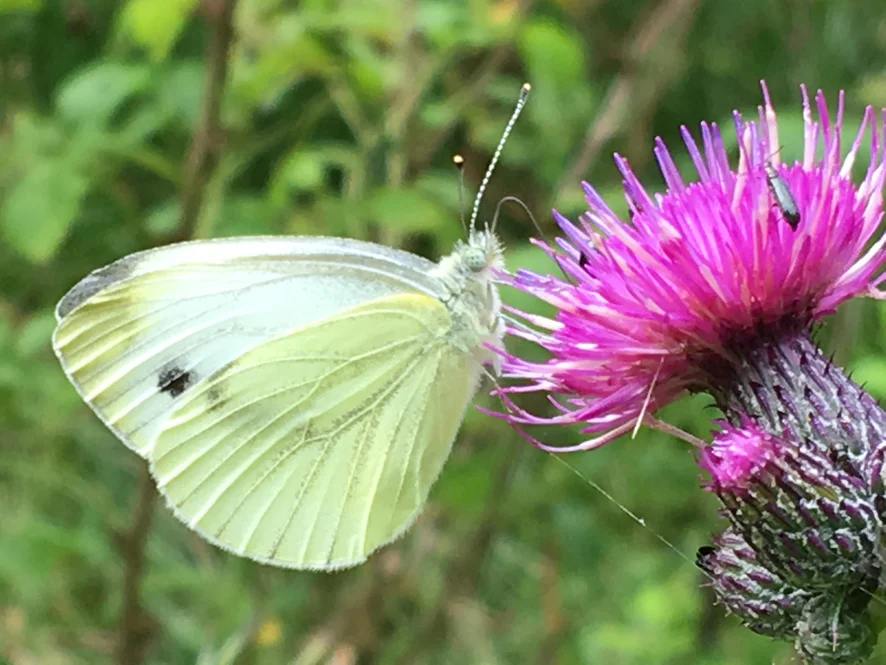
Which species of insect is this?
Pieris napi
